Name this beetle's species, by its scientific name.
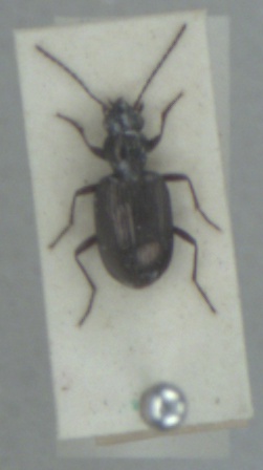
Bembidion punctulatum
